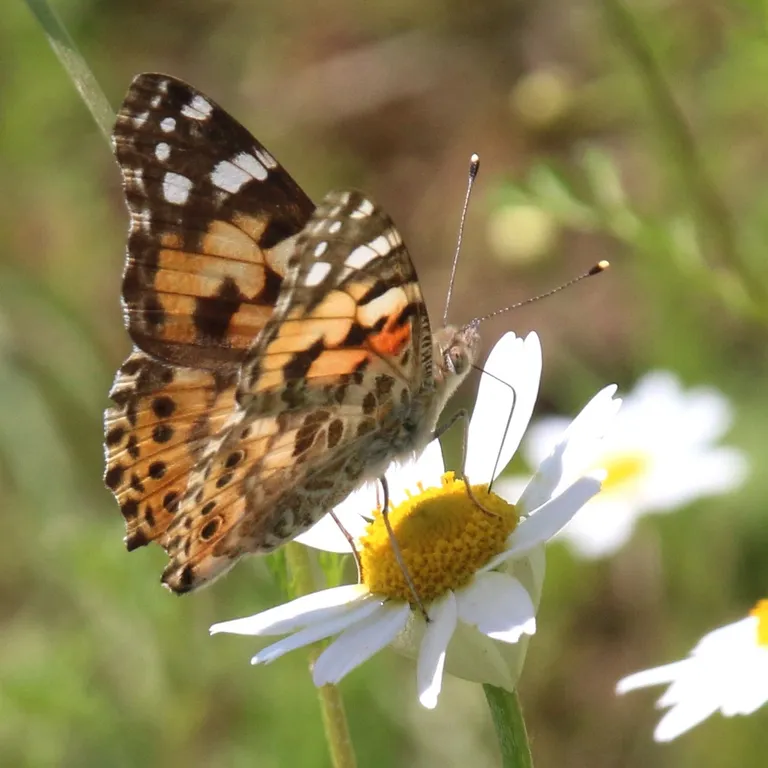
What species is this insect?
Vanessa cardui
